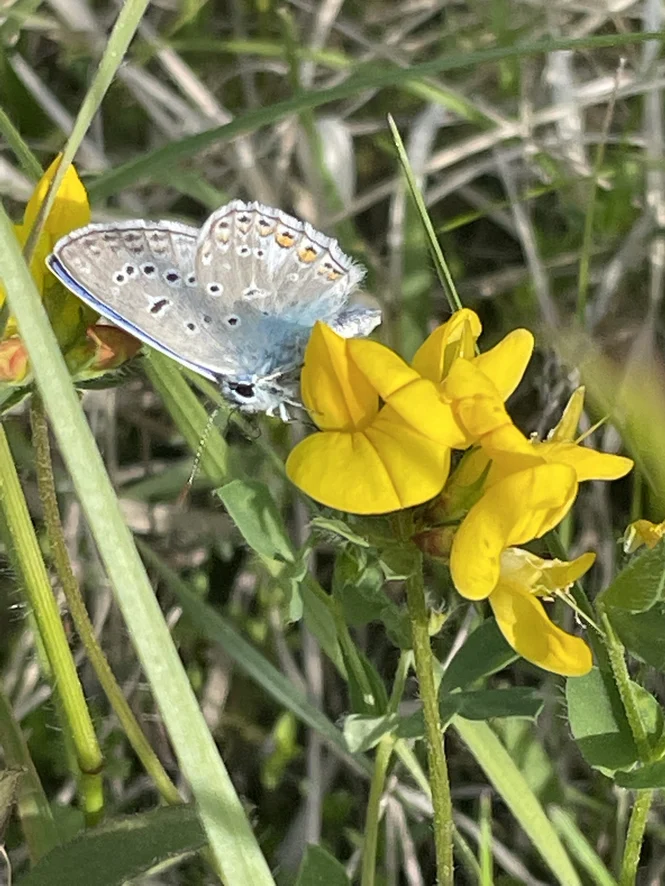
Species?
Polyommatus icarus
